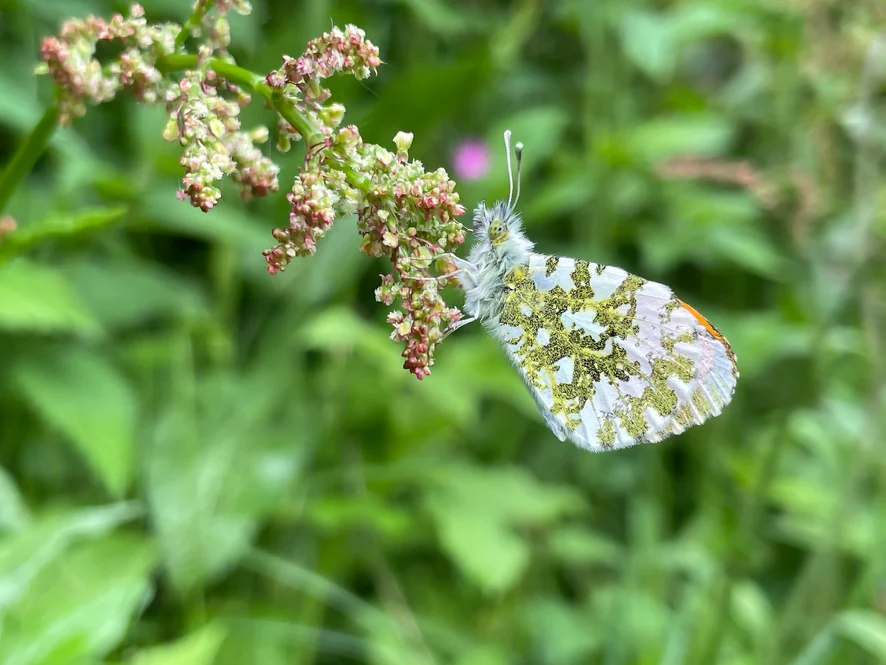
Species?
Anthocharis cardamines
